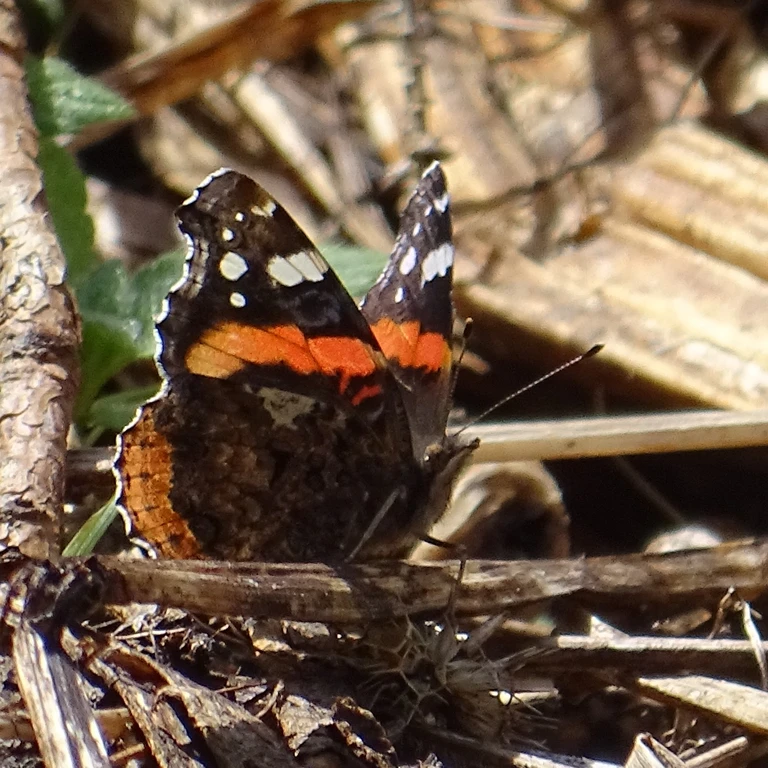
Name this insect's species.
Vanessa atalanta
